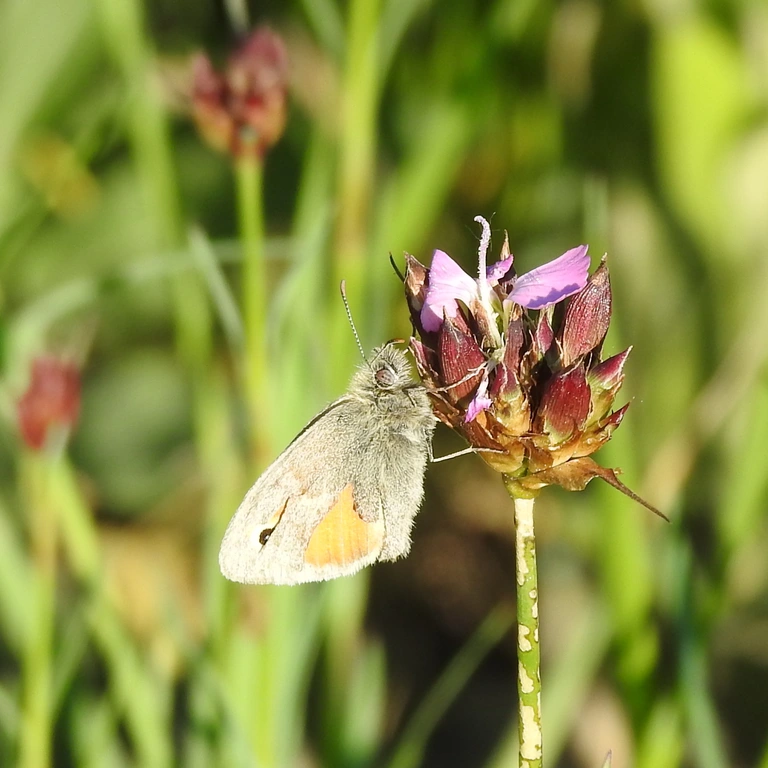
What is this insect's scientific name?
Coenonympha pamphilus
